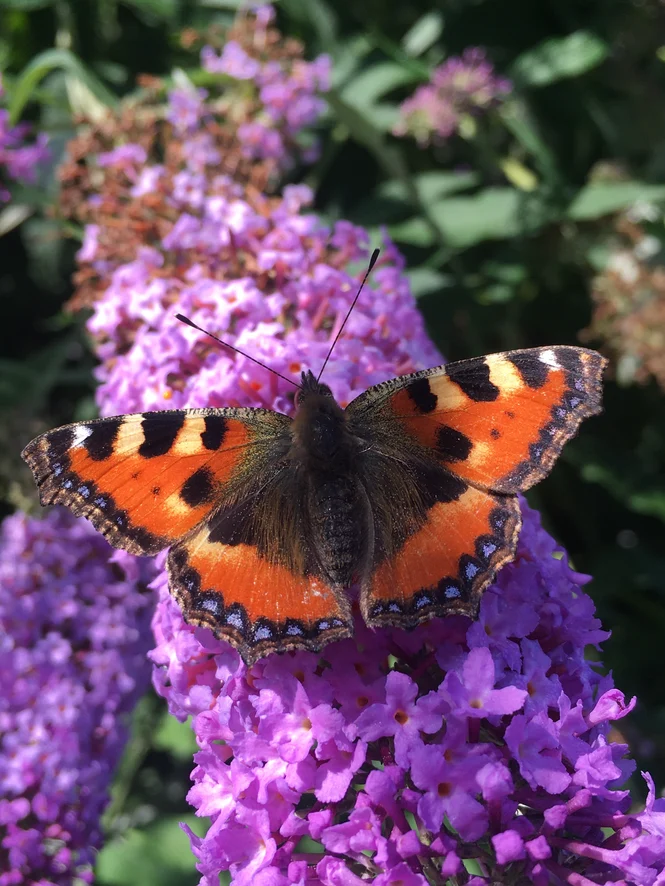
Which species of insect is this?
Aglais urticae
